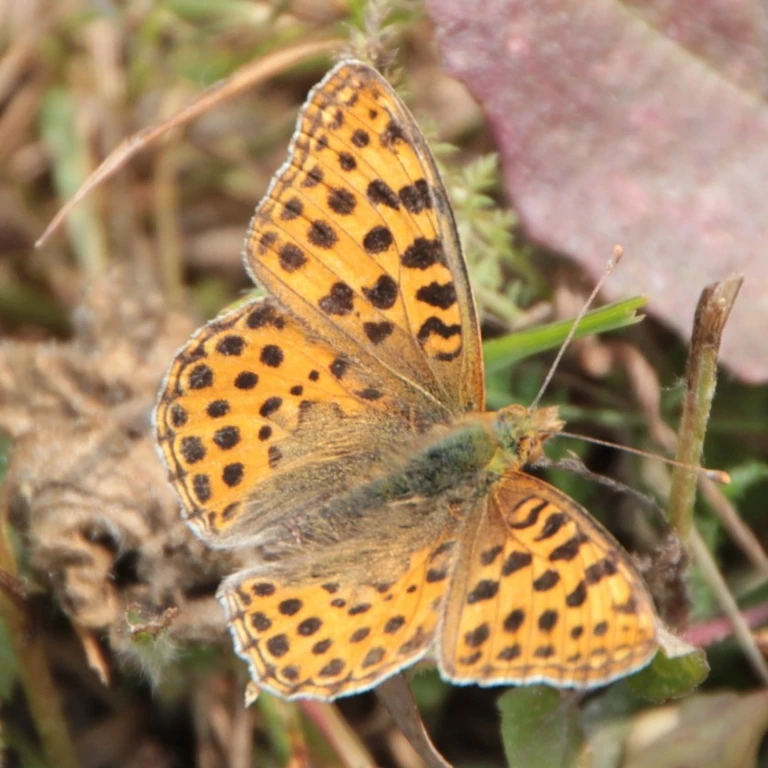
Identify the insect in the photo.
Issoria lathonia
